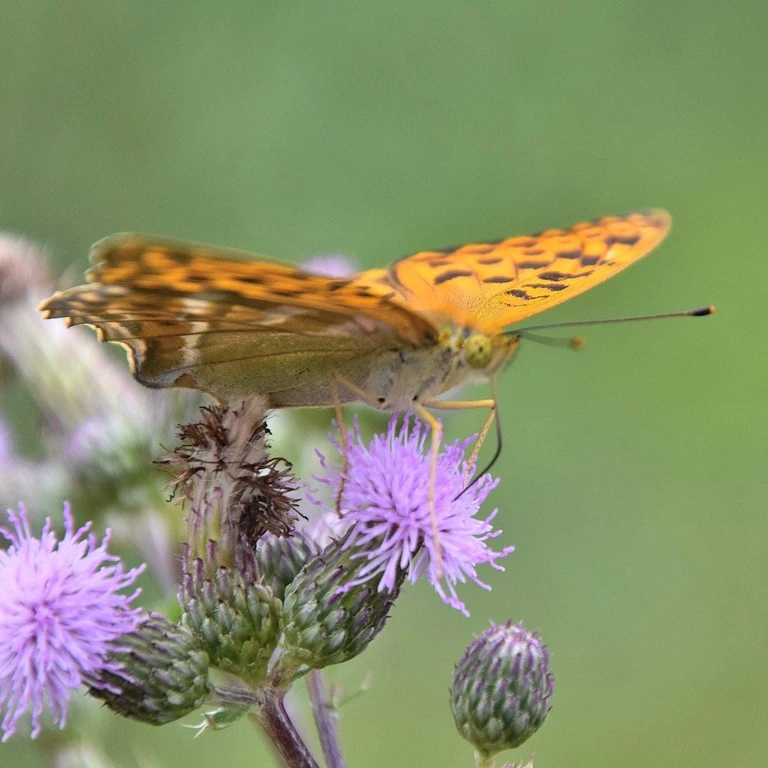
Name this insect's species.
Argynnis paphia
